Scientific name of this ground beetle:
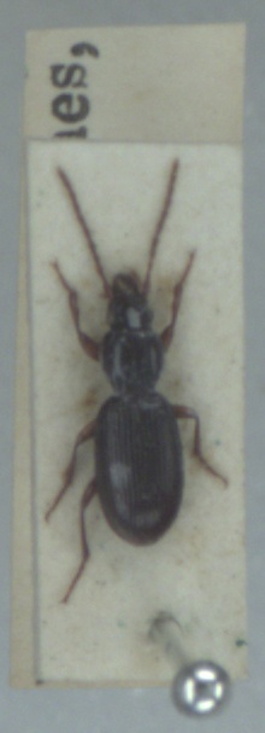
Stomis pumicatus
